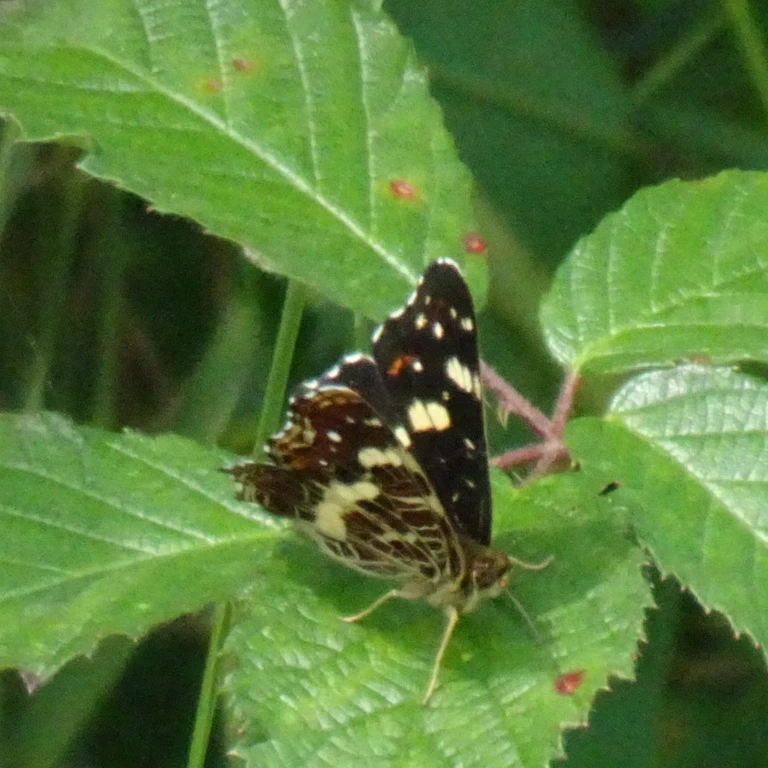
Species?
Araschnia levana
